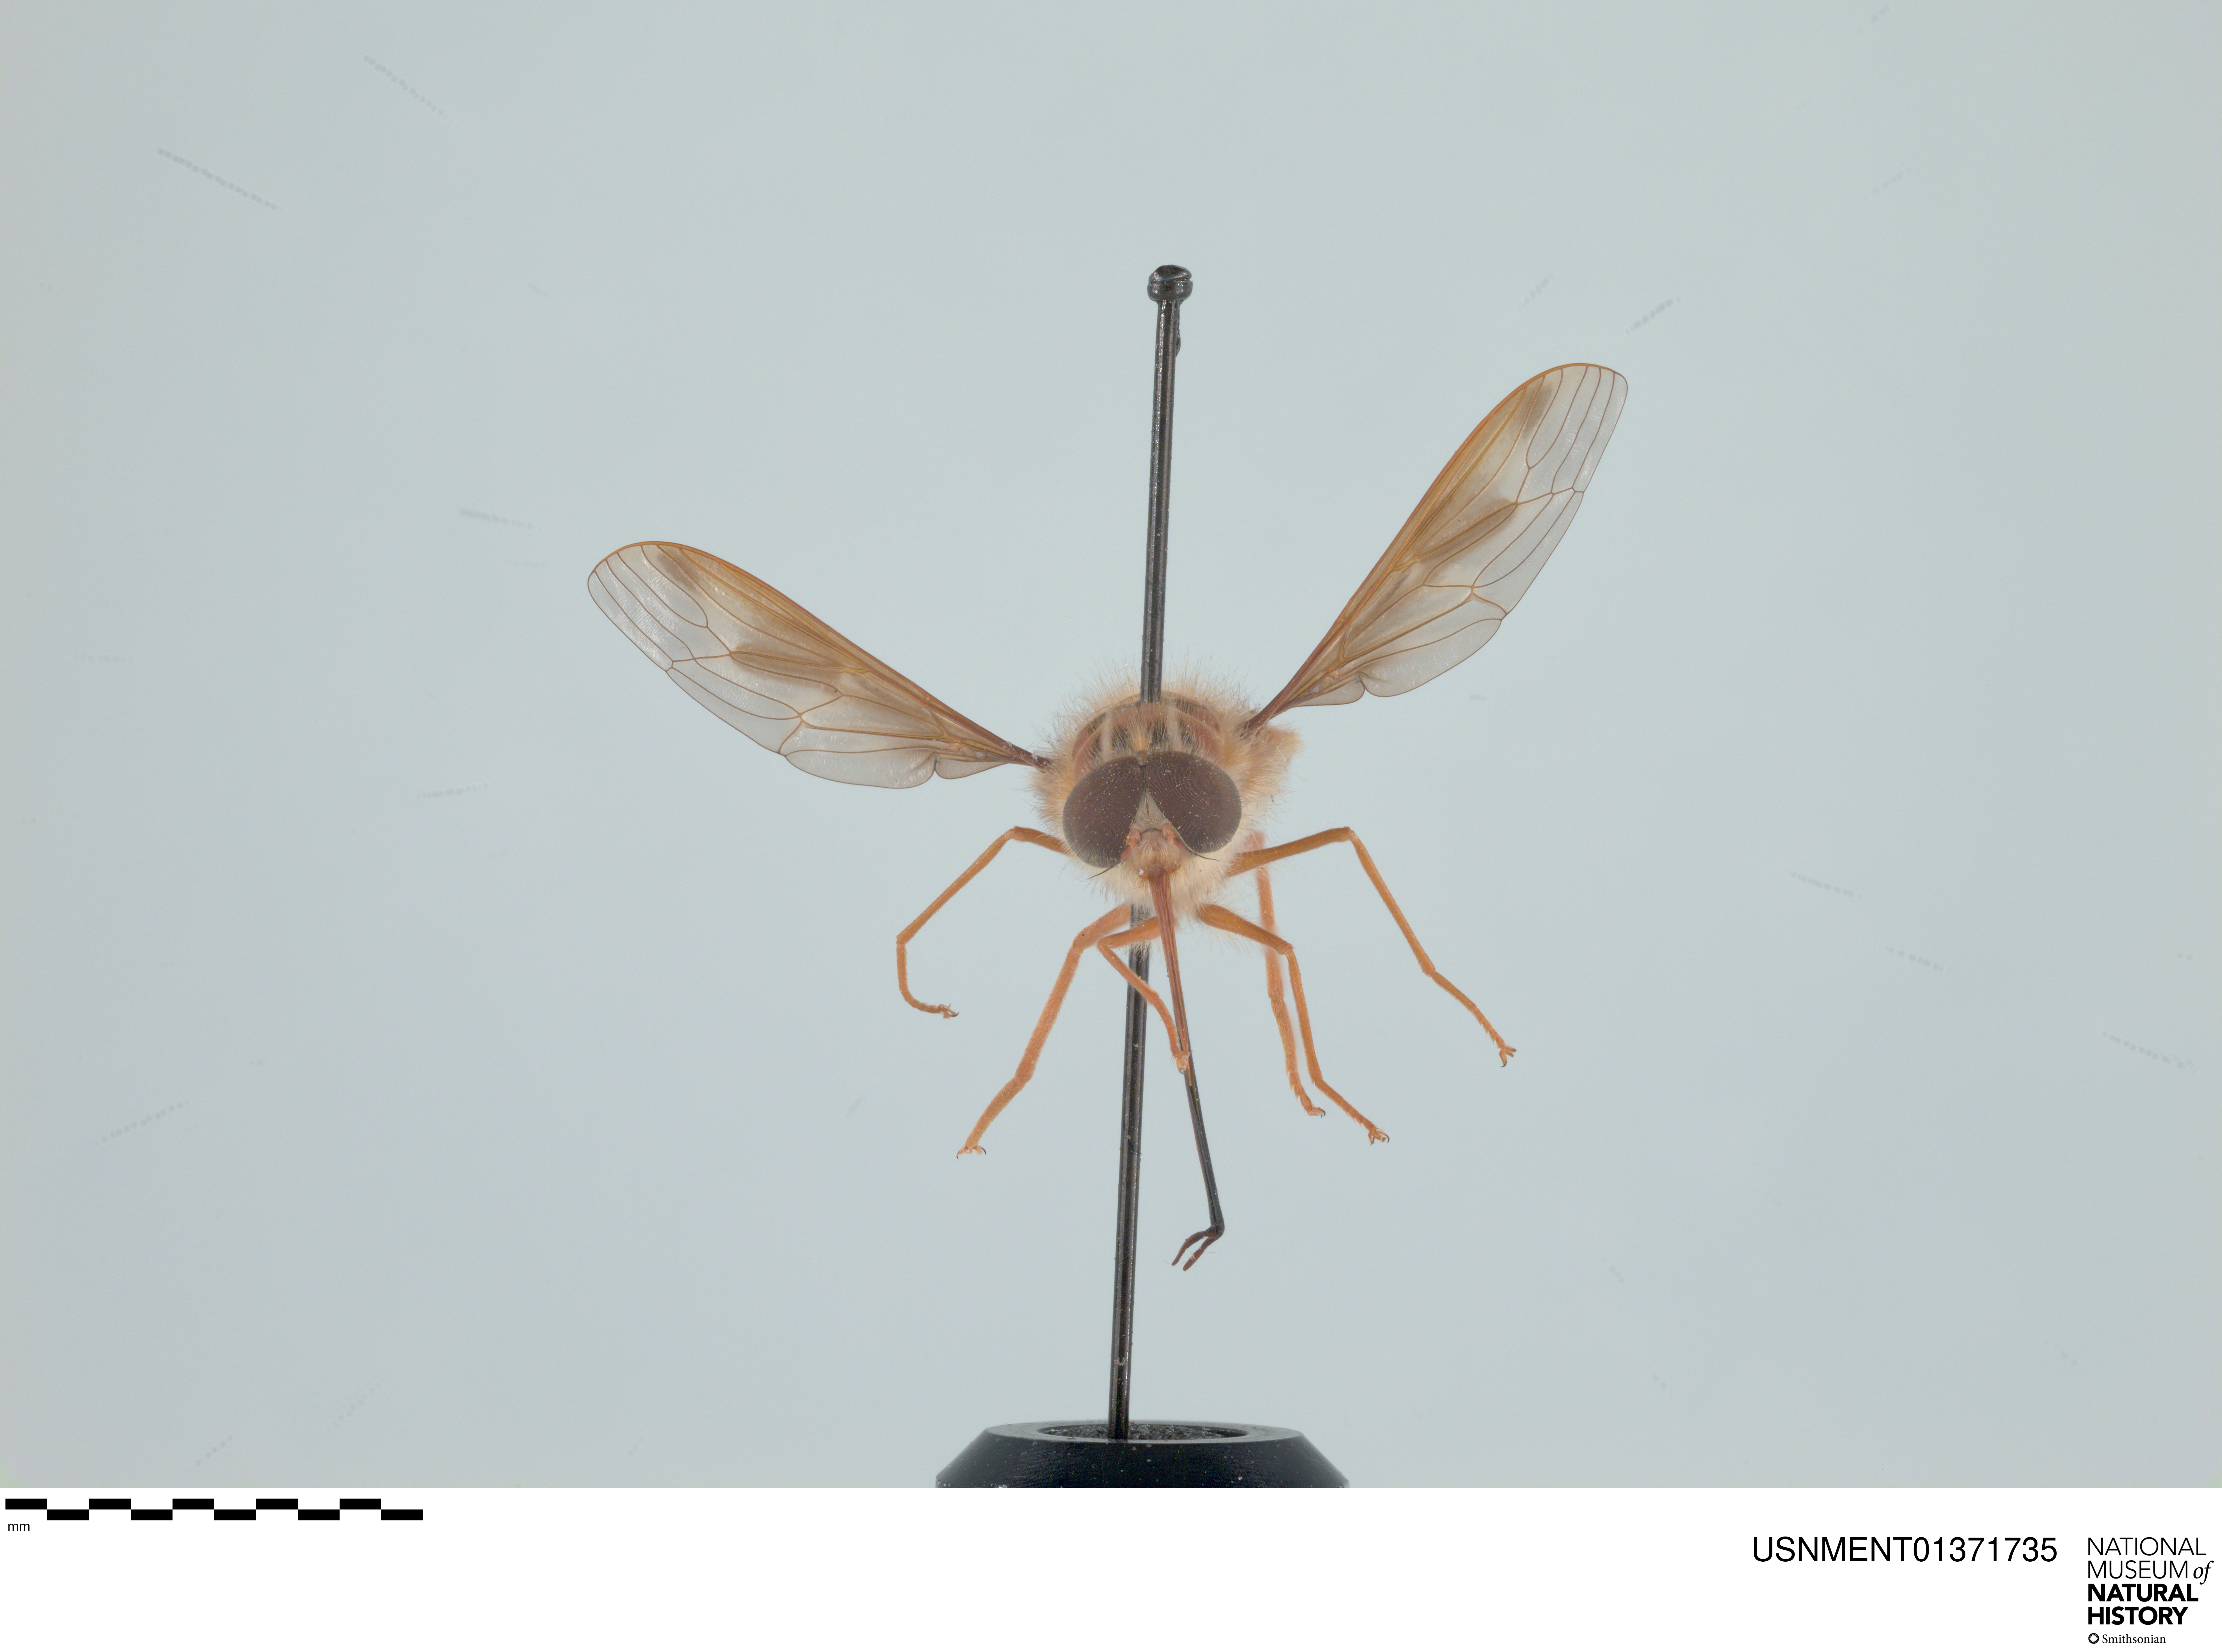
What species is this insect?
Hirmoneura nubipennis (also Trichophthalma nubipennis)
